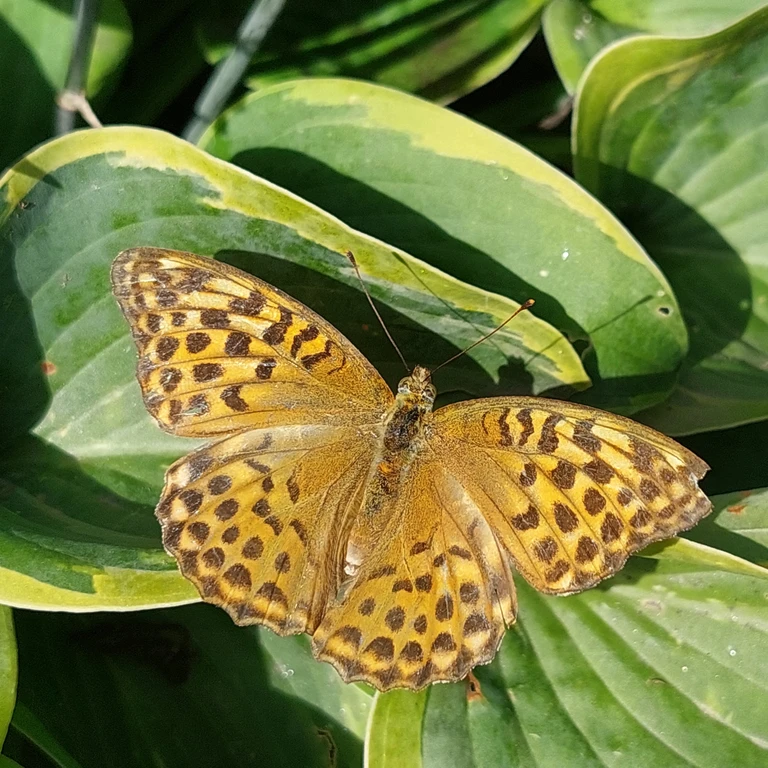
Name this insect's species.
Argynnis paphia
